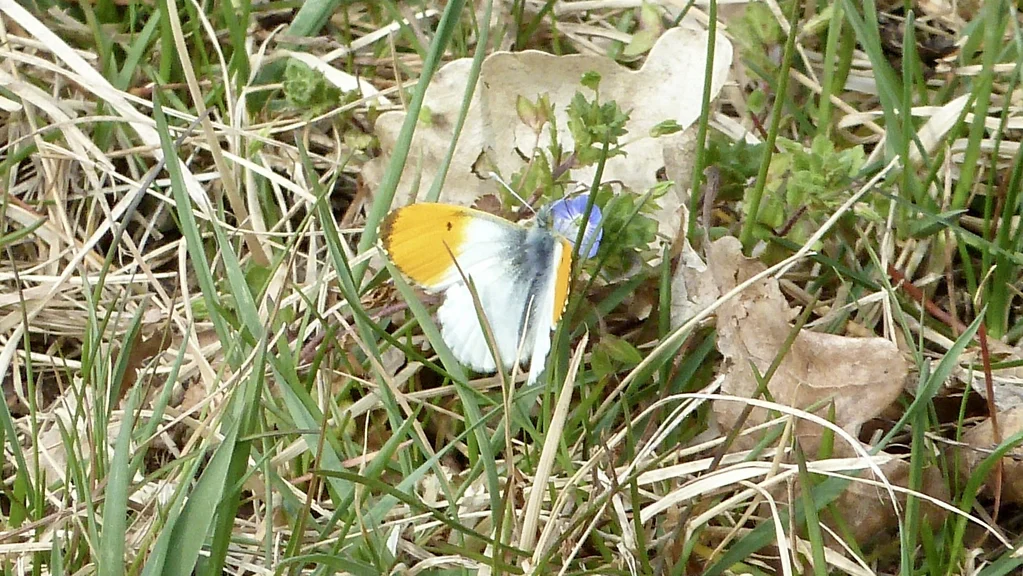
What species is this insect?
Anthocharis cardamines
